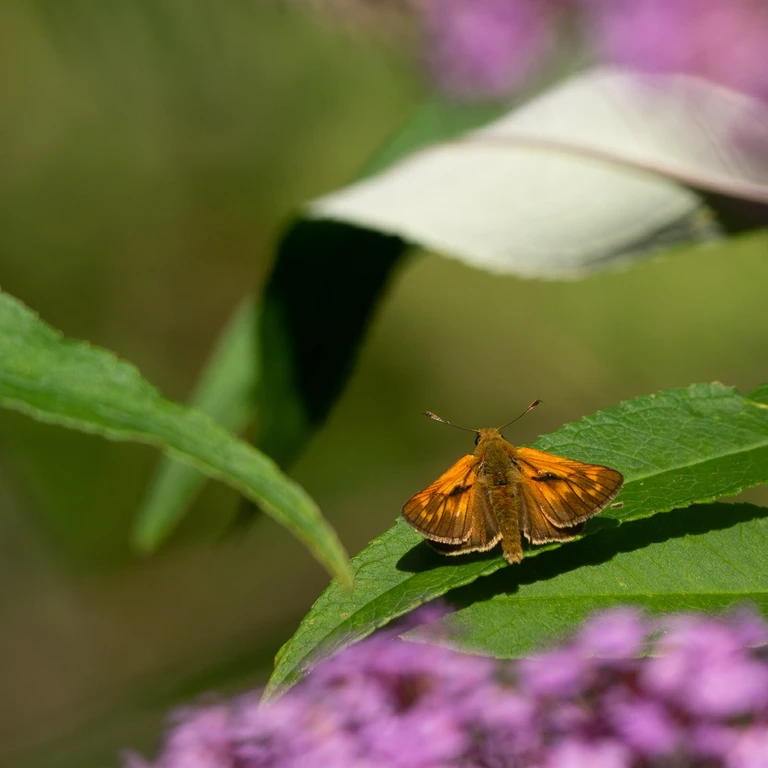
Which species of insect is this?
Ochlodes sylvanus (also Ochlodes venata)
